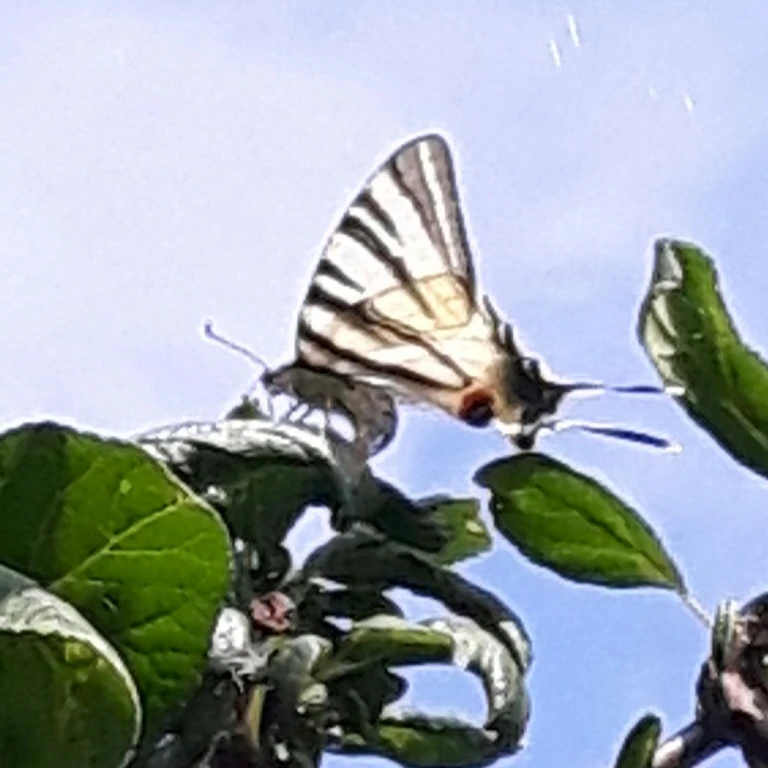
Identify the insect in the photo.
Iphiclides podalirius
